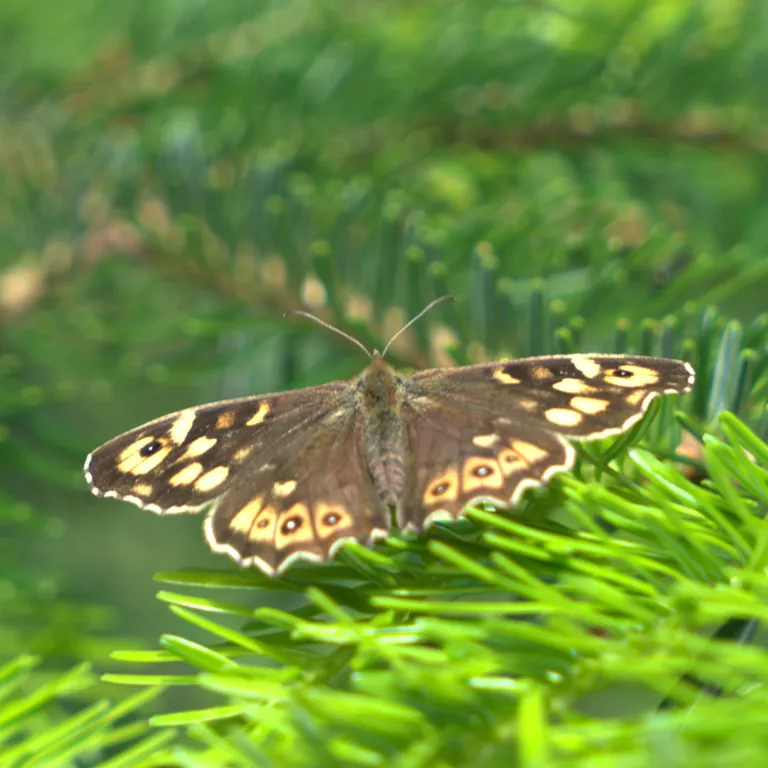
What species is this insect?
Pararge aegeria
